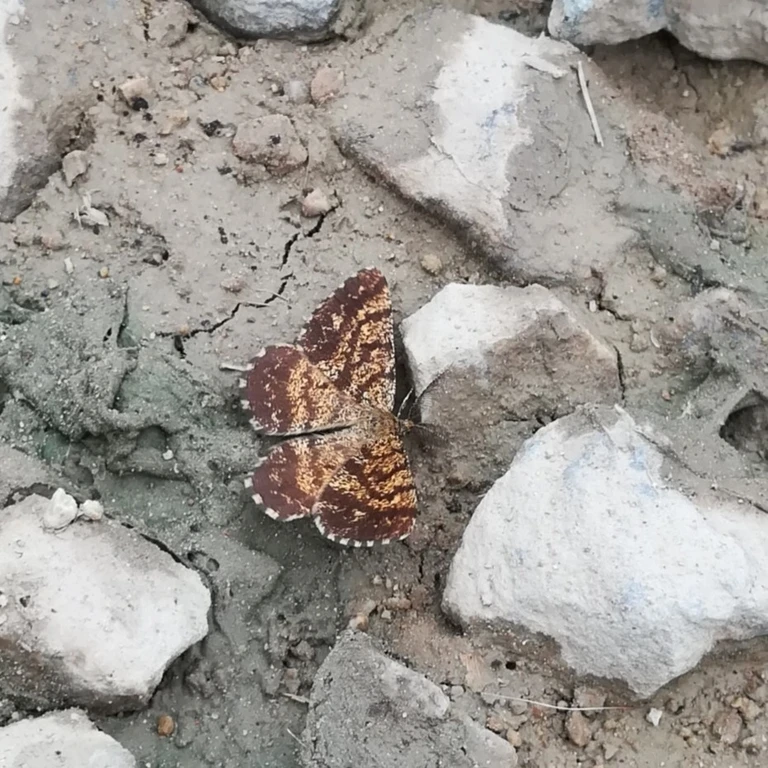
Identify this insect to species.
Ematurga atomaria
